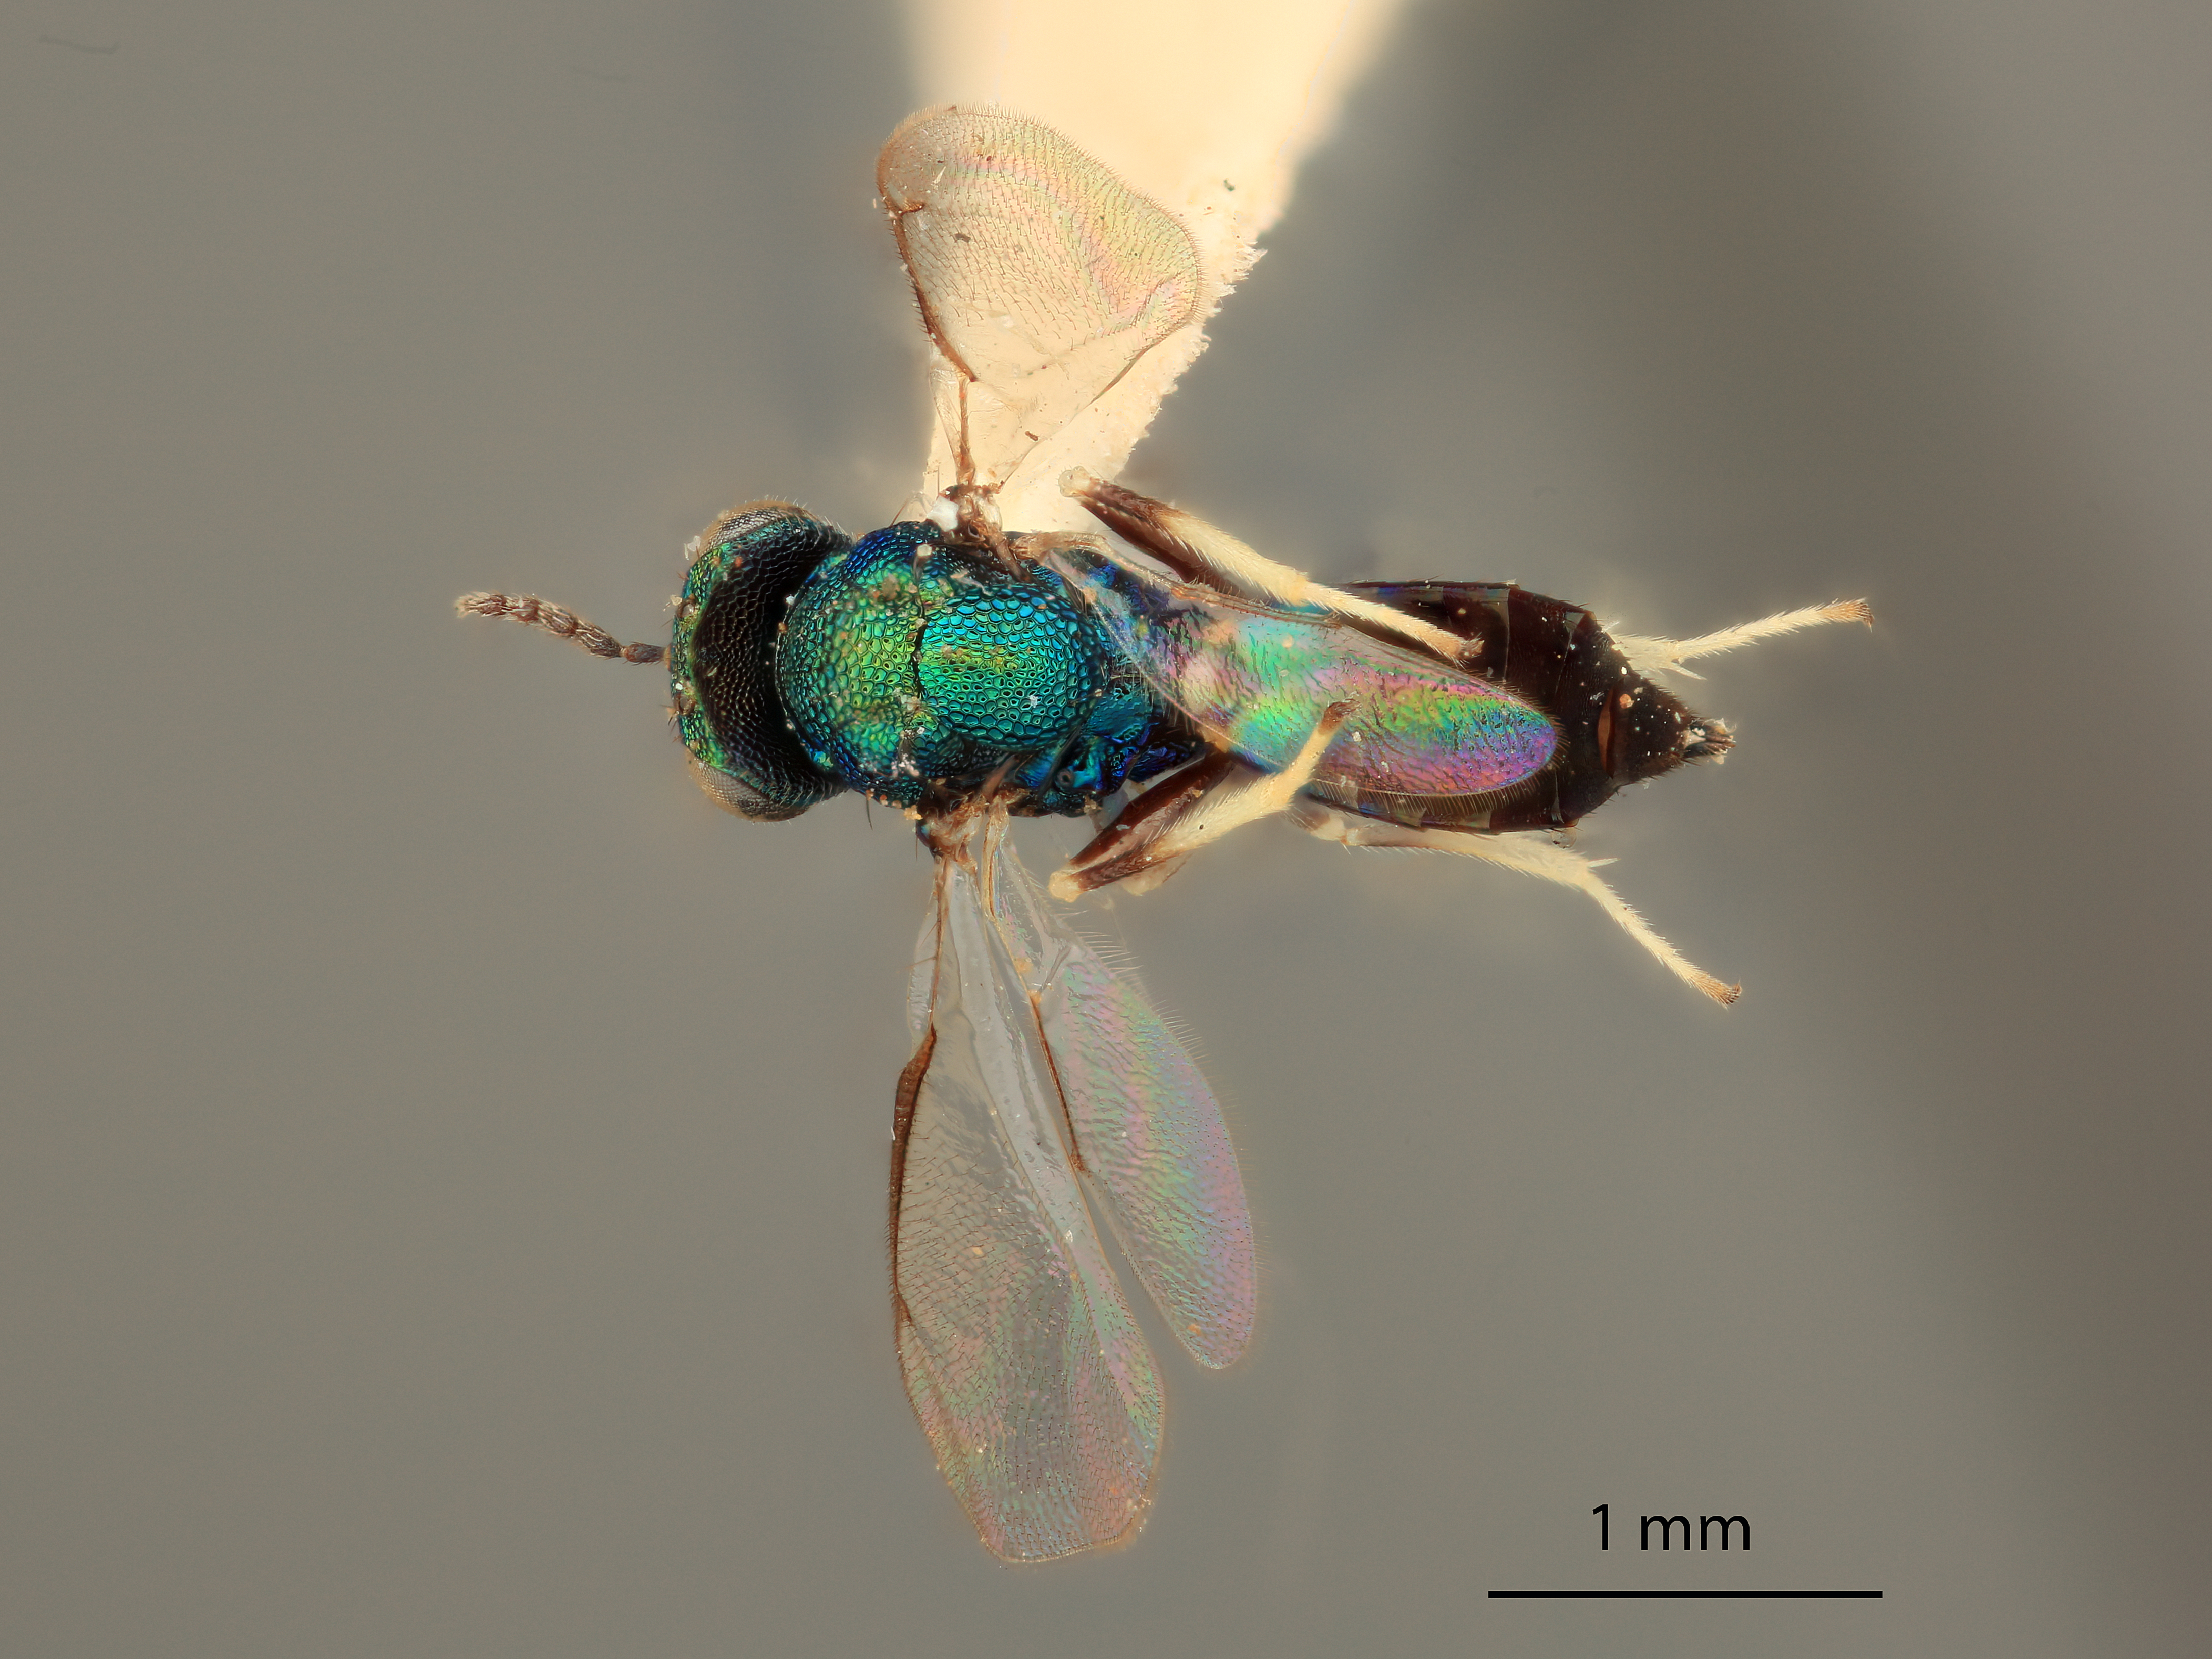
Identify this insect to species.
Entedon tachypterelli
